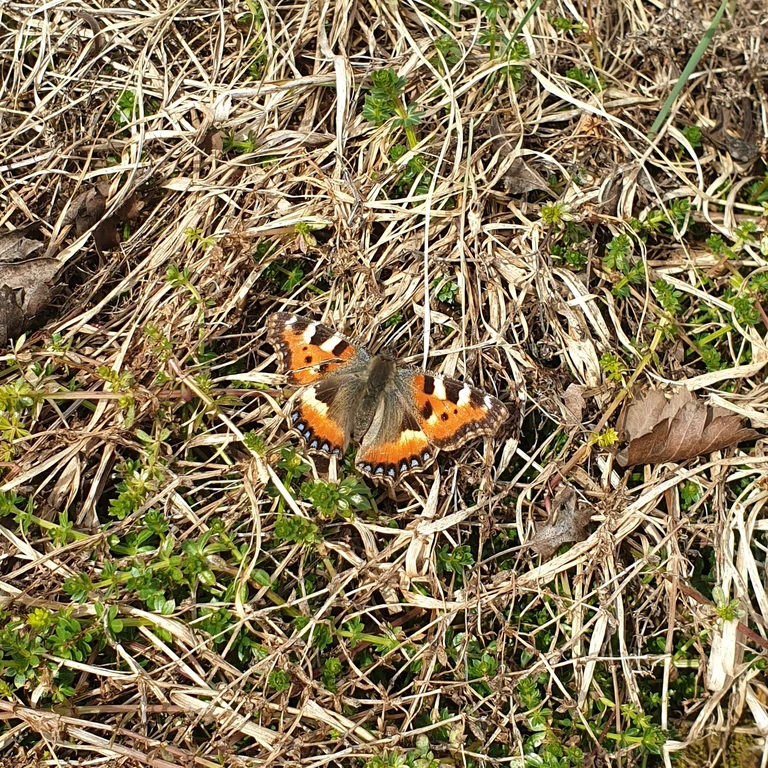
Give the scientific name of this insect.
Aglais urticae
